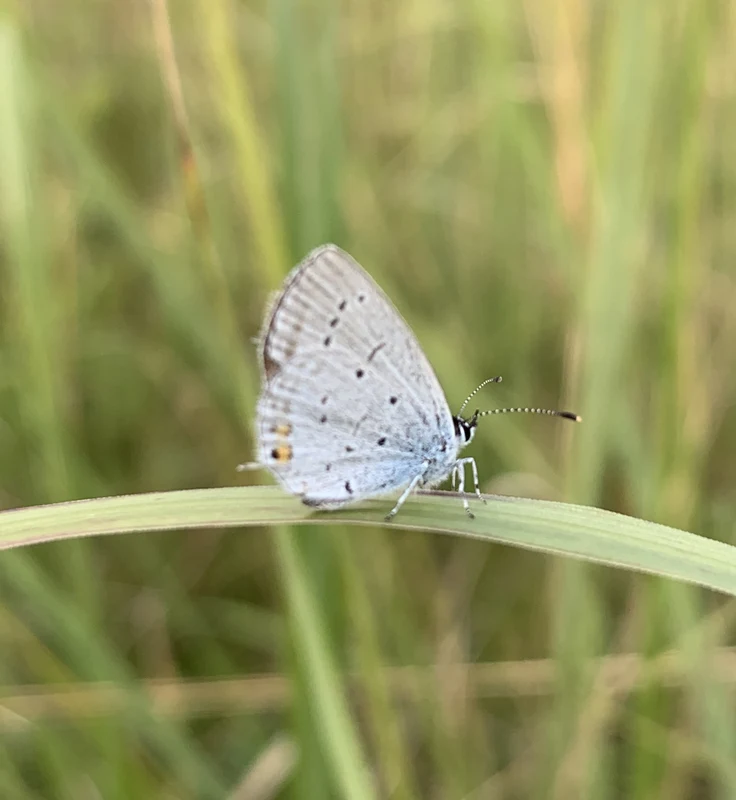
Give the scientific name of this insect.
Cupido argiades (also Elkalyce argiades)
